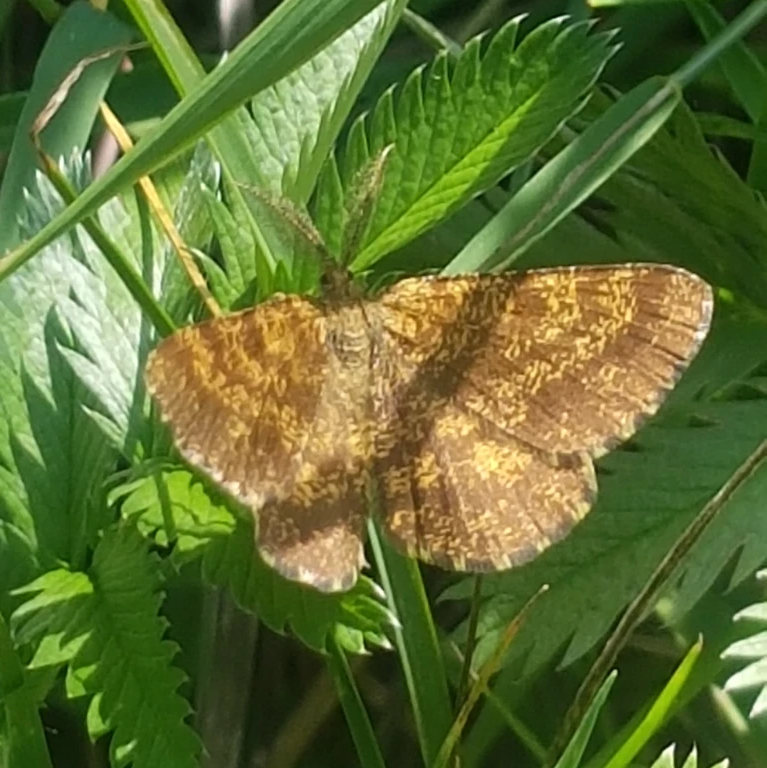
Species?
Ematurga atomaria
